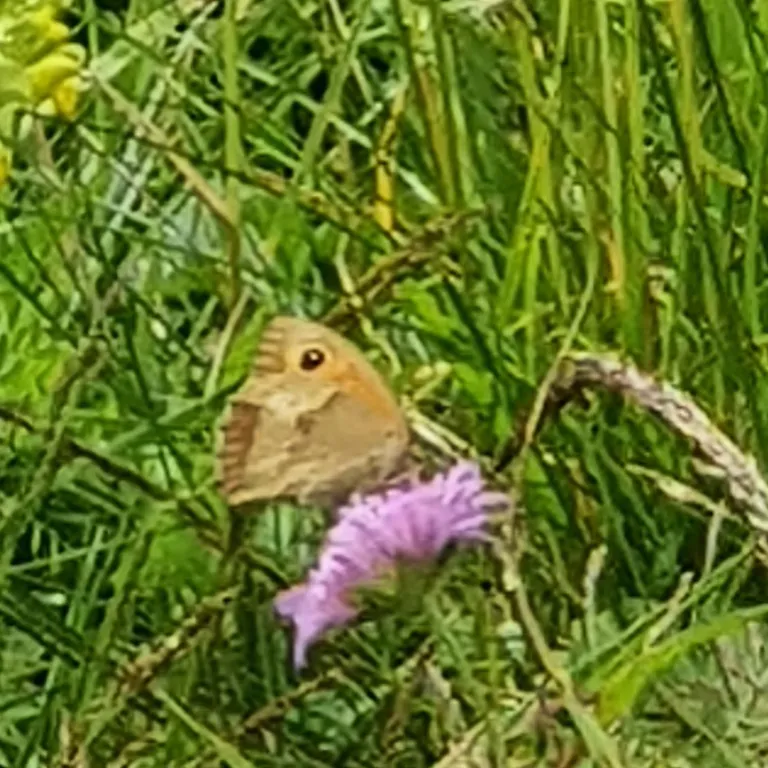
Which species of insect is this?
Maniola jurtina
